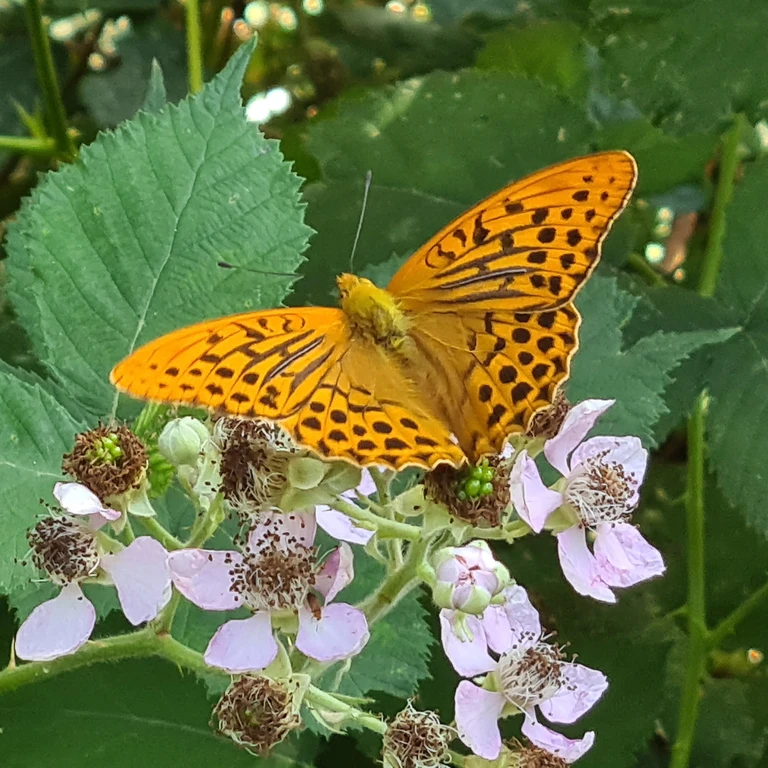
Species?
Argynnis paphia
